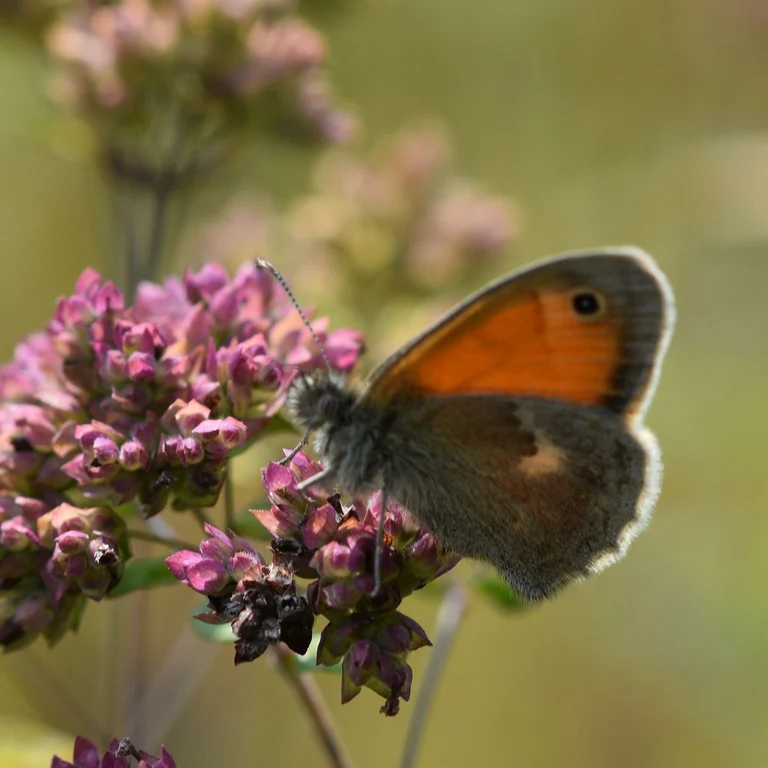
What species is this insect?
Coenonympha pamphilus
